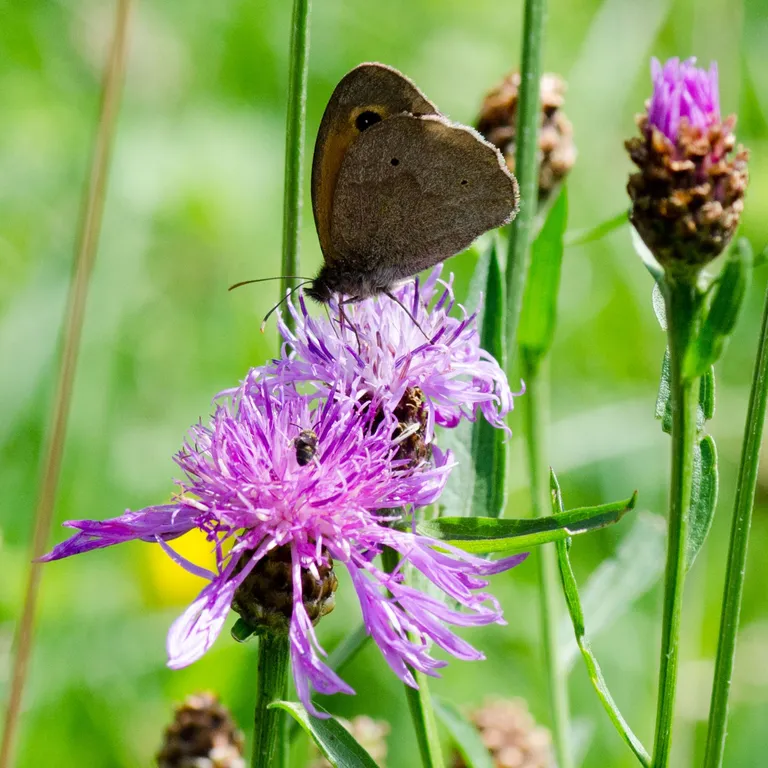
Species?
Maniola jurtina
